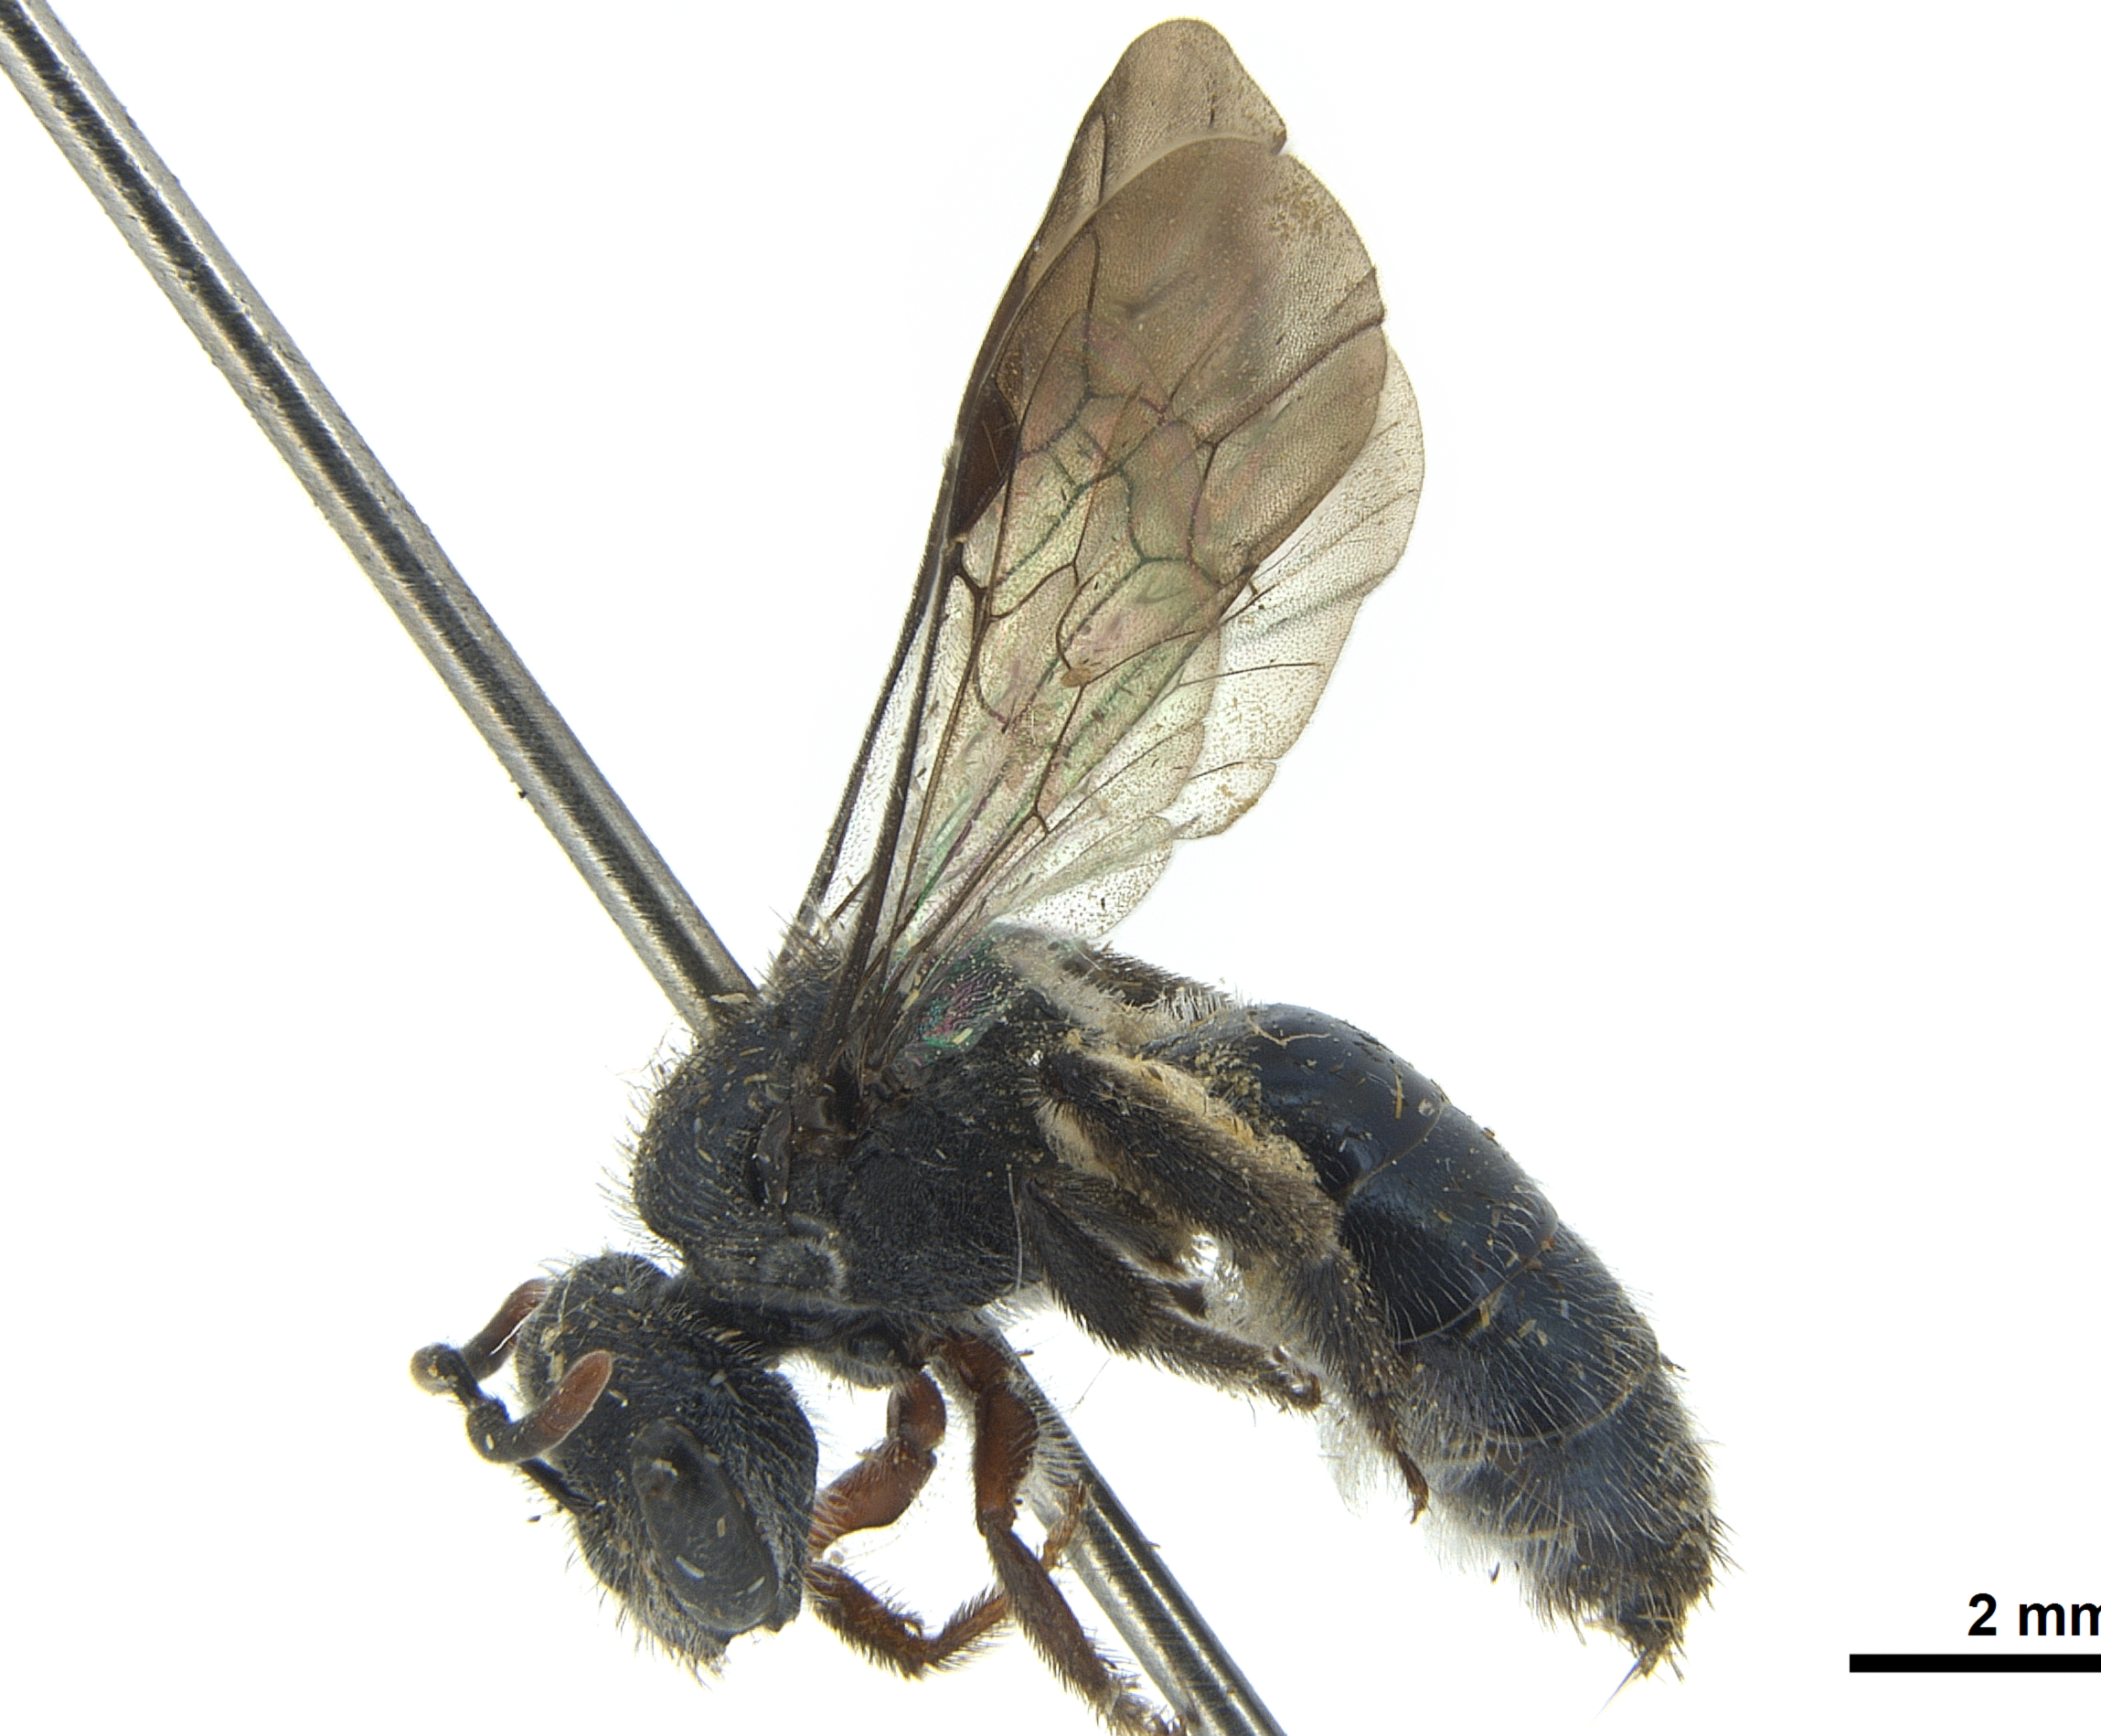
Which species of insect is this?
Patellapis inelegans
